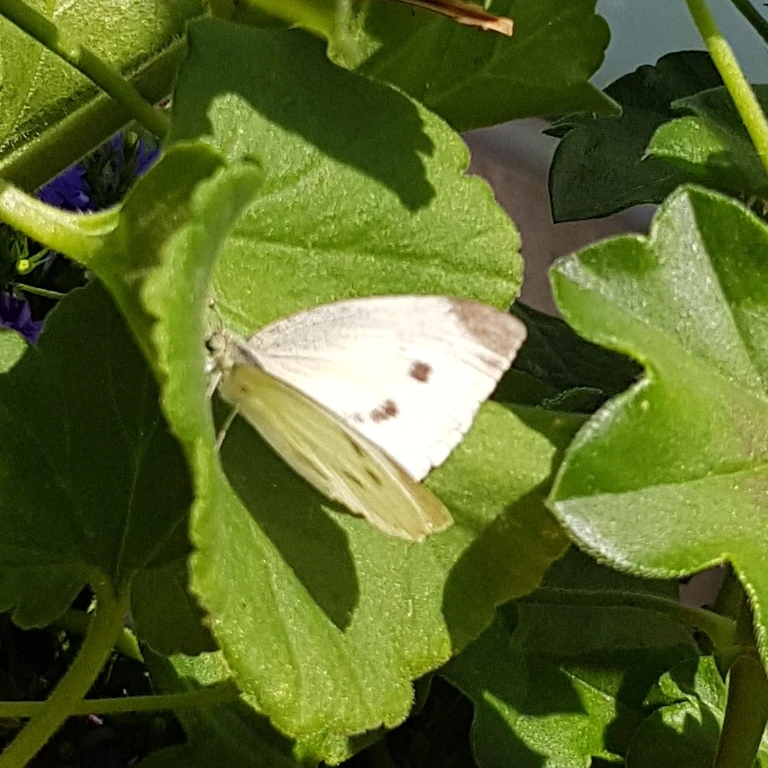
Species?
Pieris rapae
